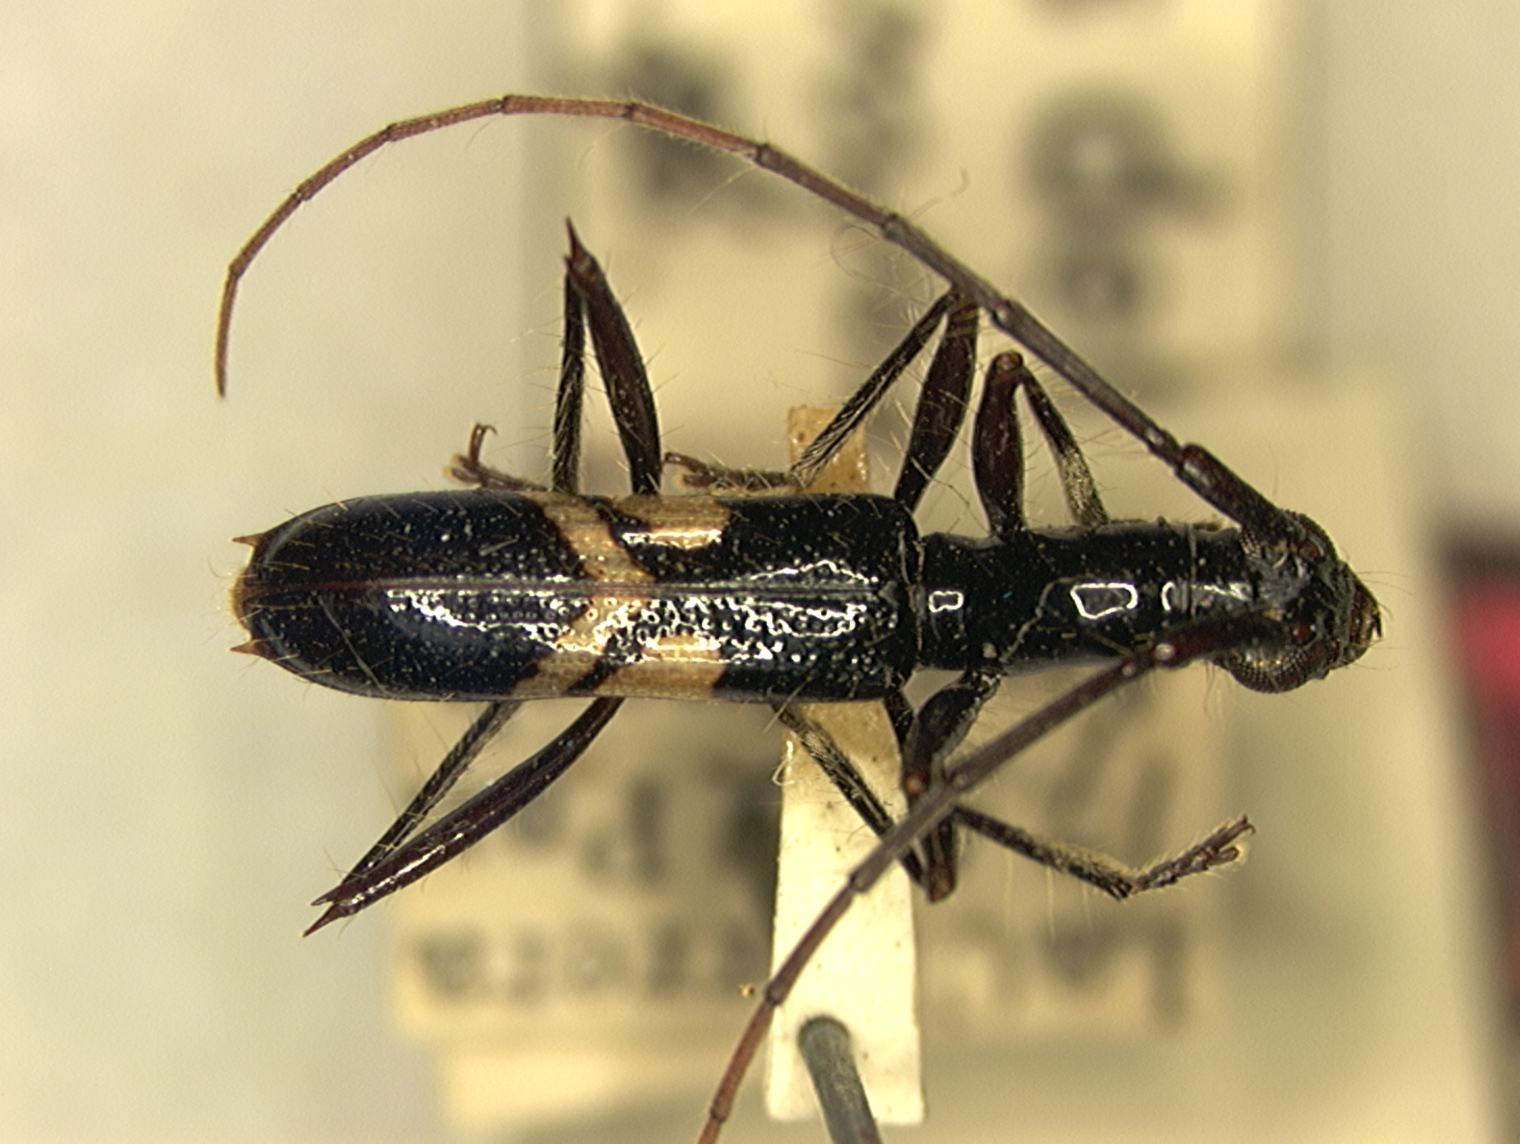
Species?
Hexoplon navajasi
